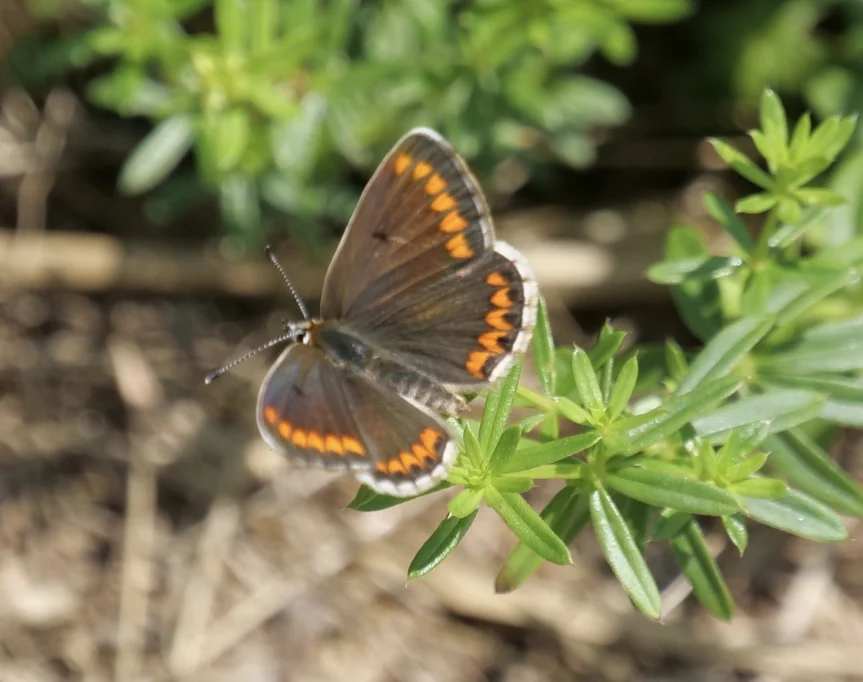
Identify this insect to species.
Aricia agestis/artaxerxes
